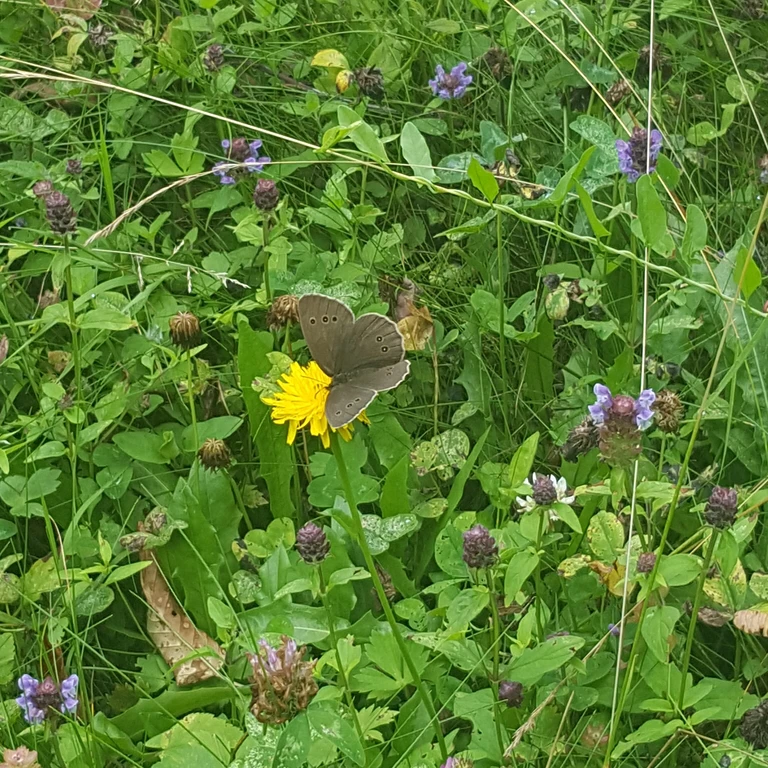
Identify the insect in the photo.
Aphantopus hyperantus
